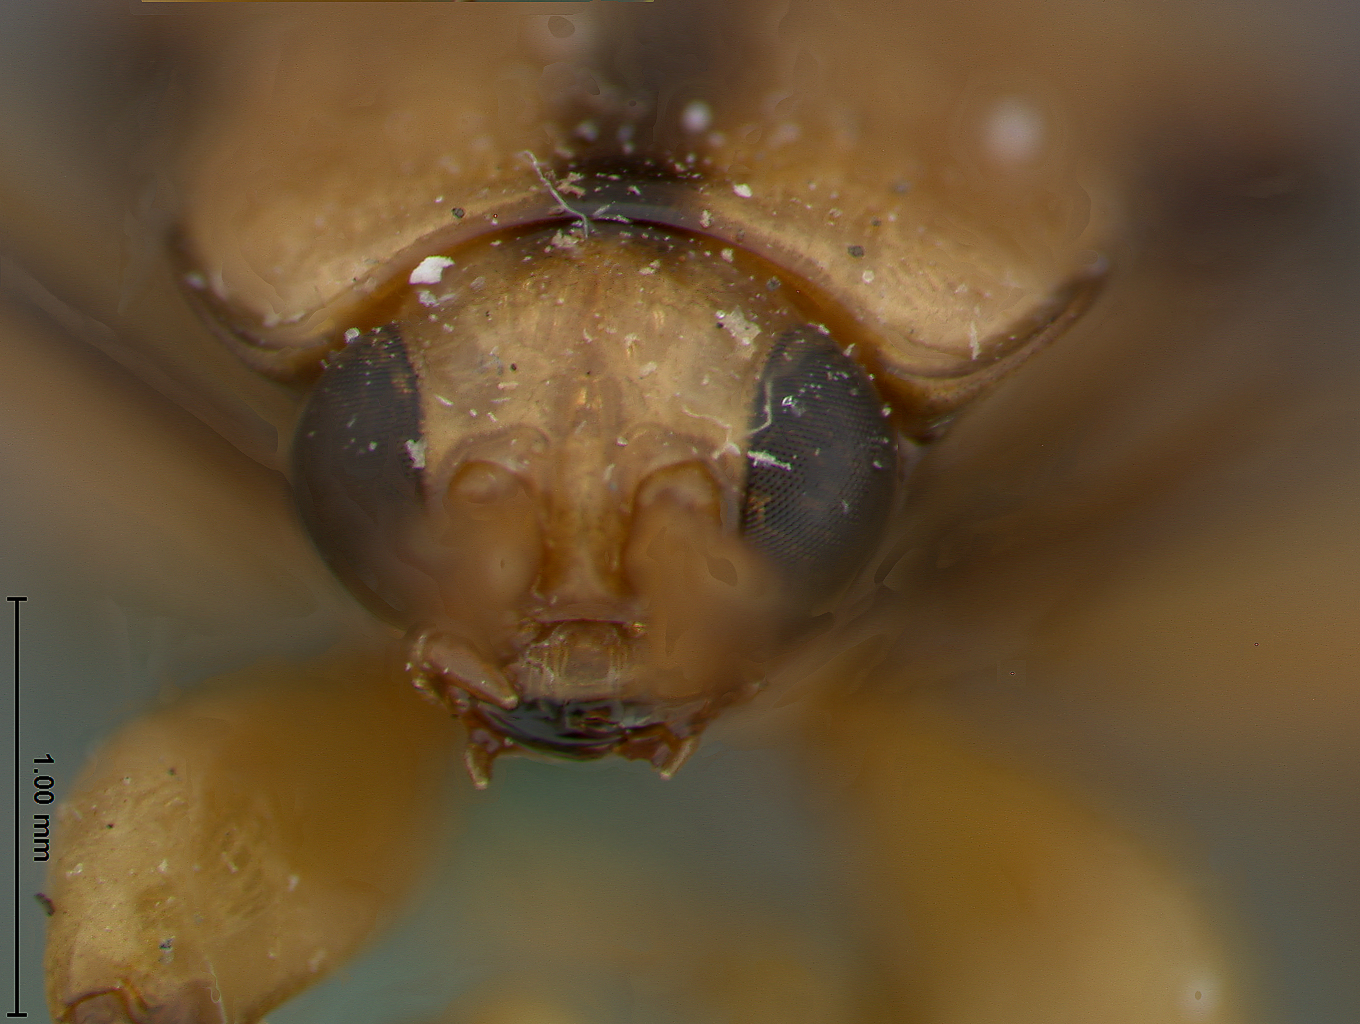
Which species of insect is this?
Cephaloleia heliconiae
